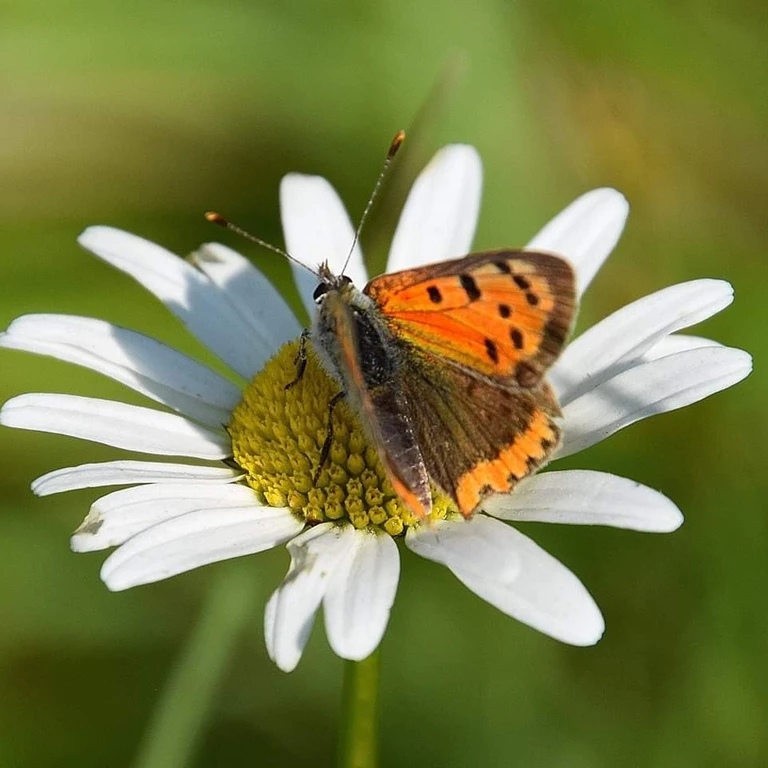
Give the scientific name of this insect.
Lycaena phlaeas
